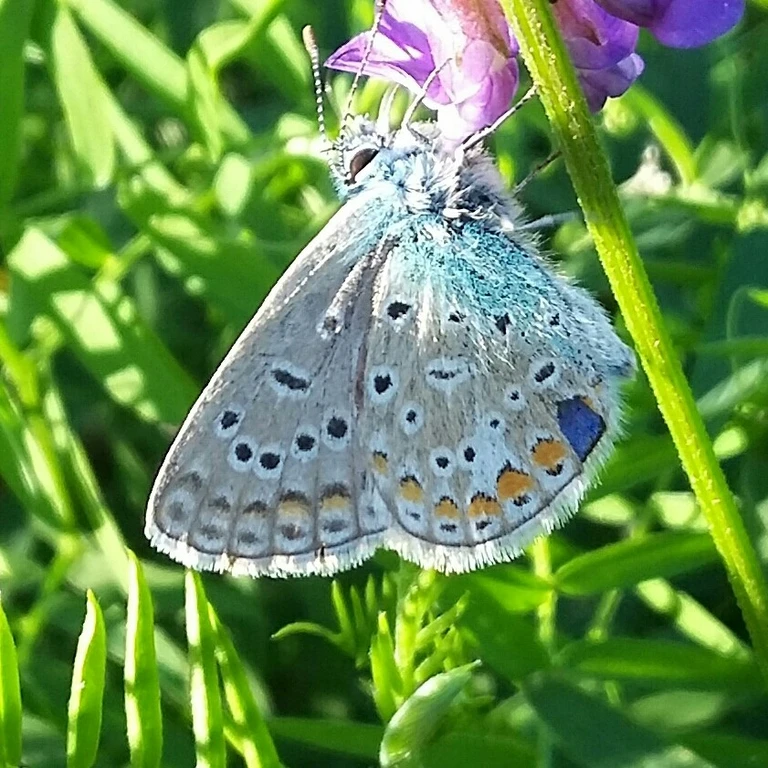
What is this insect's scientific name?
Polyommatus icarus
